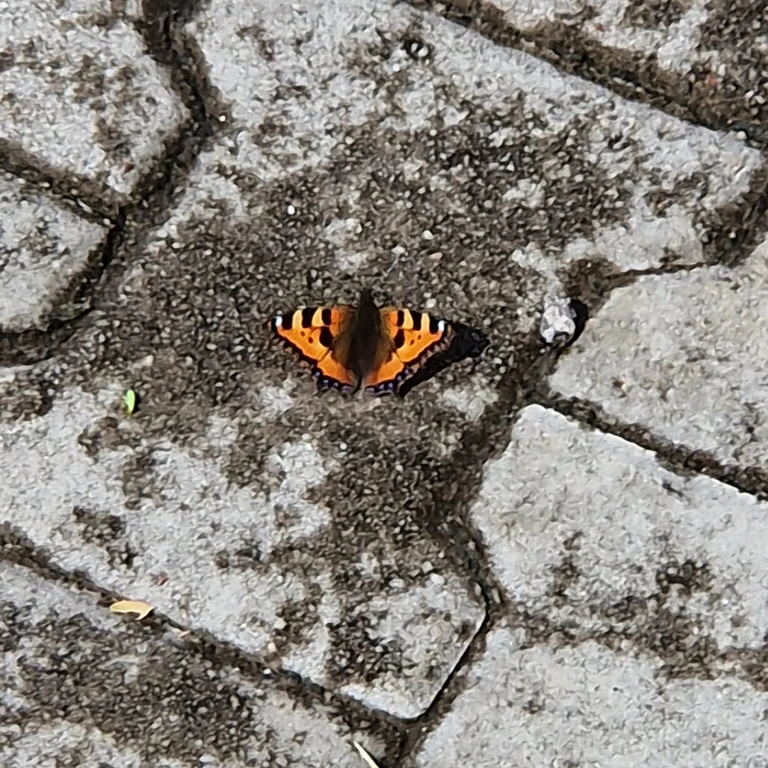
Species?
Aglais urticae
